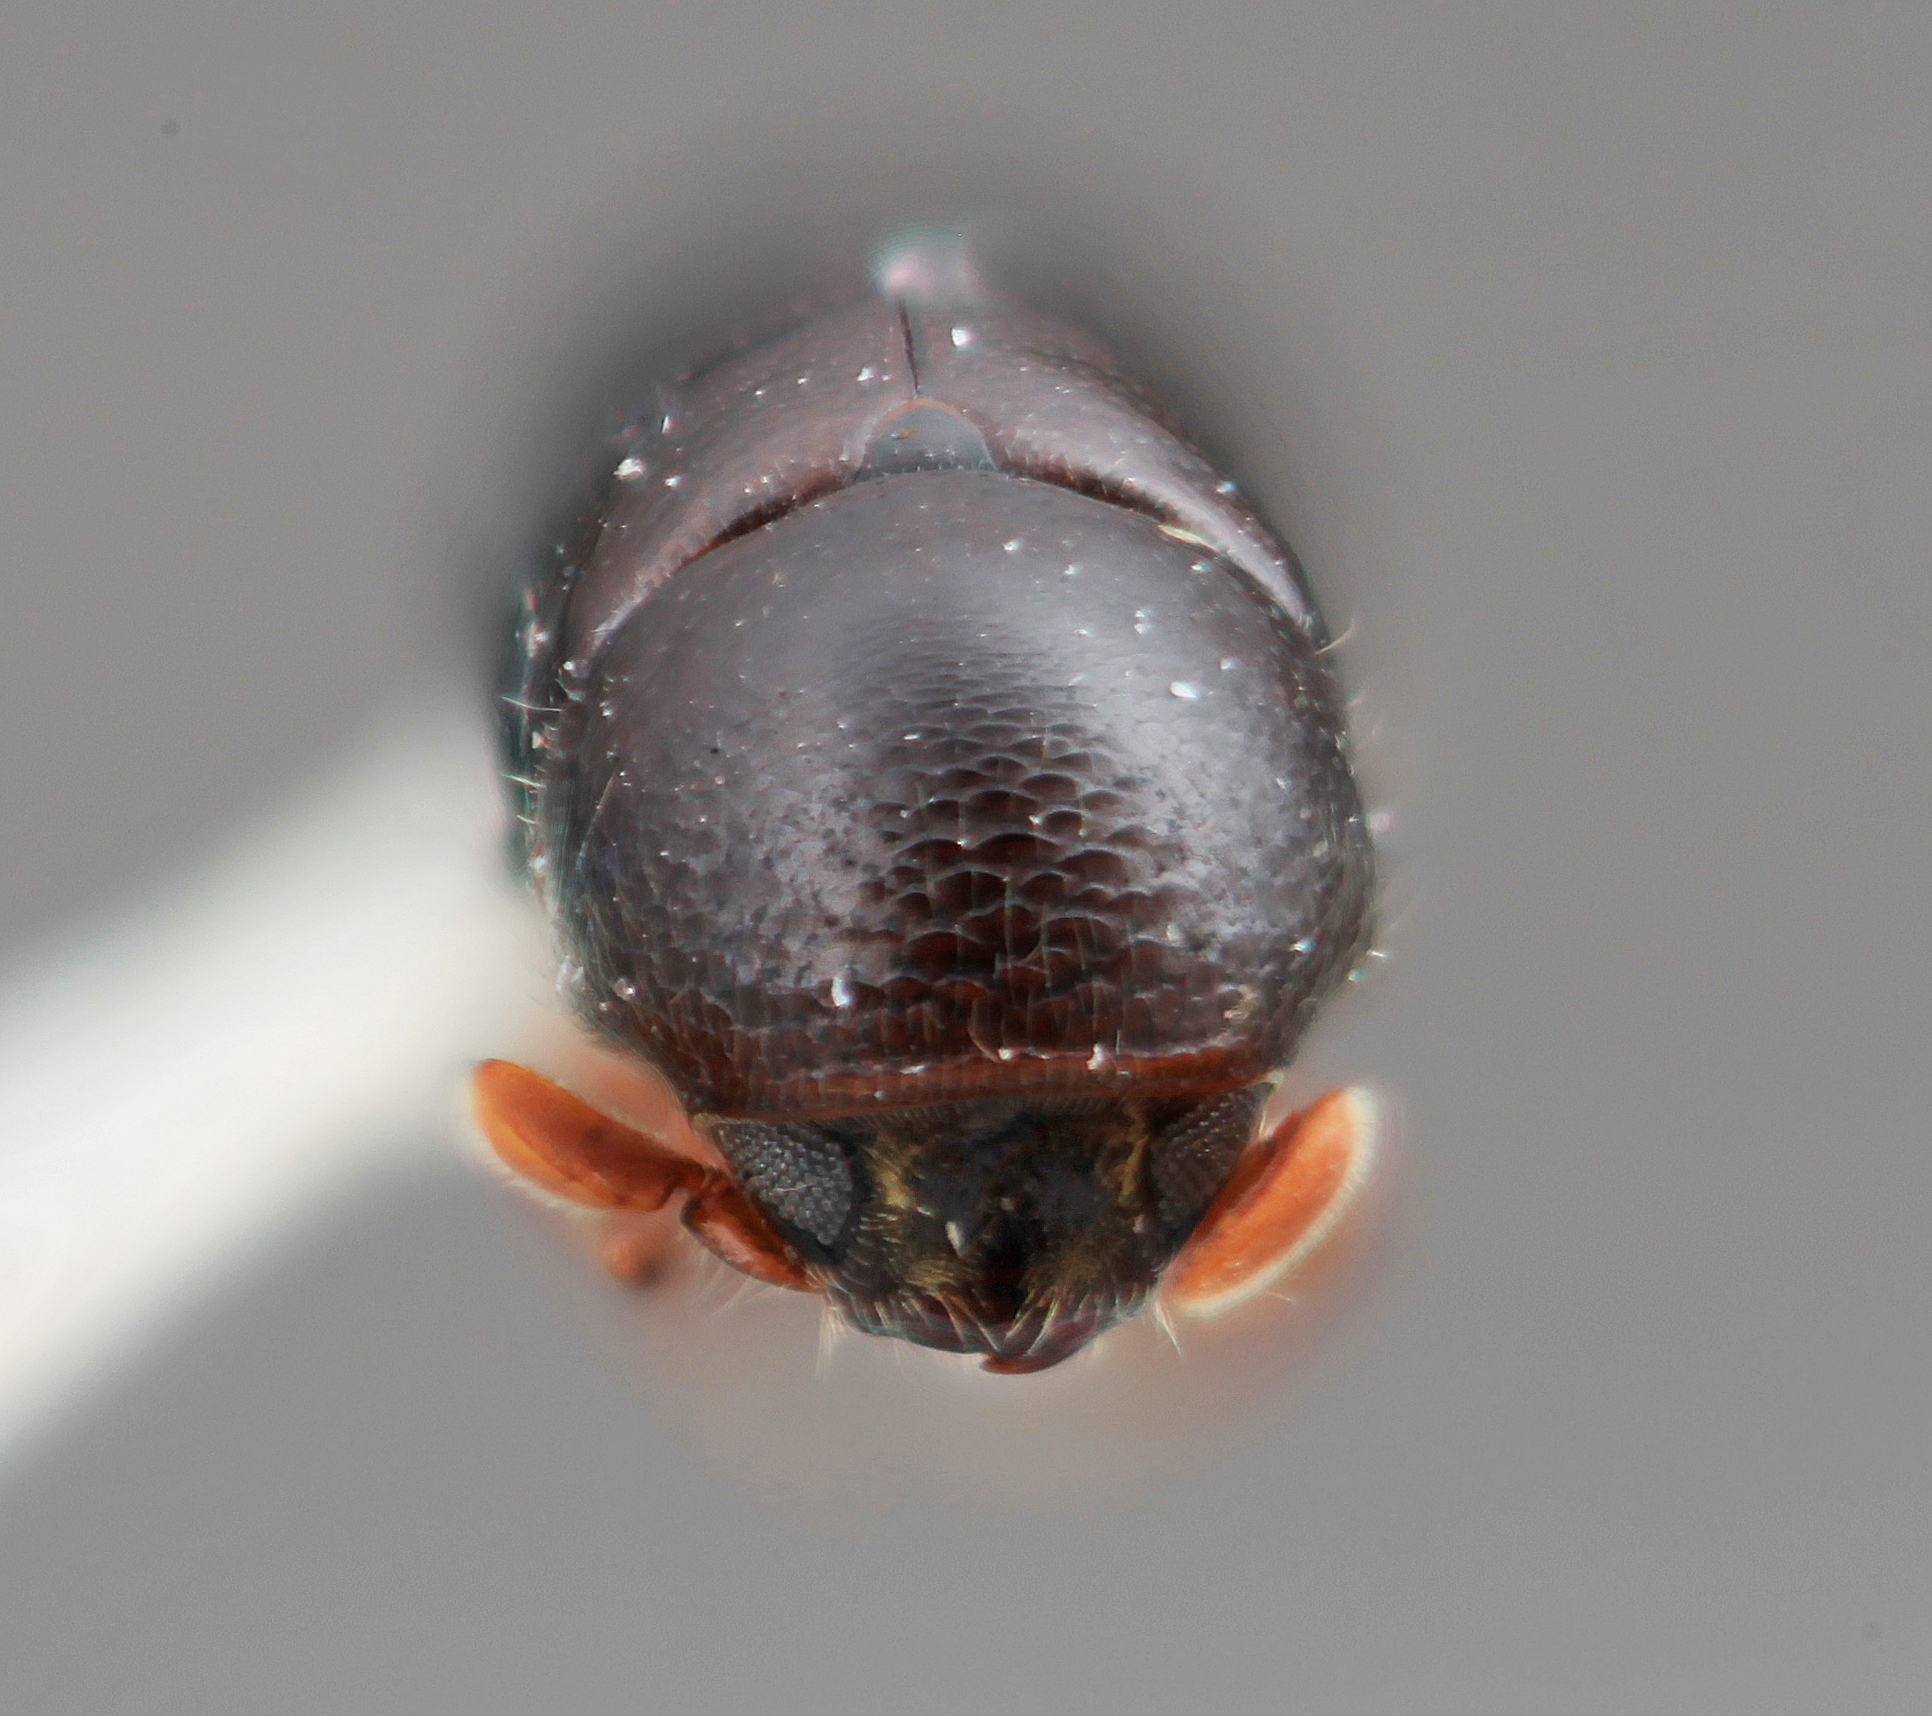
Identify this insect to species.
Corthylus confusus
